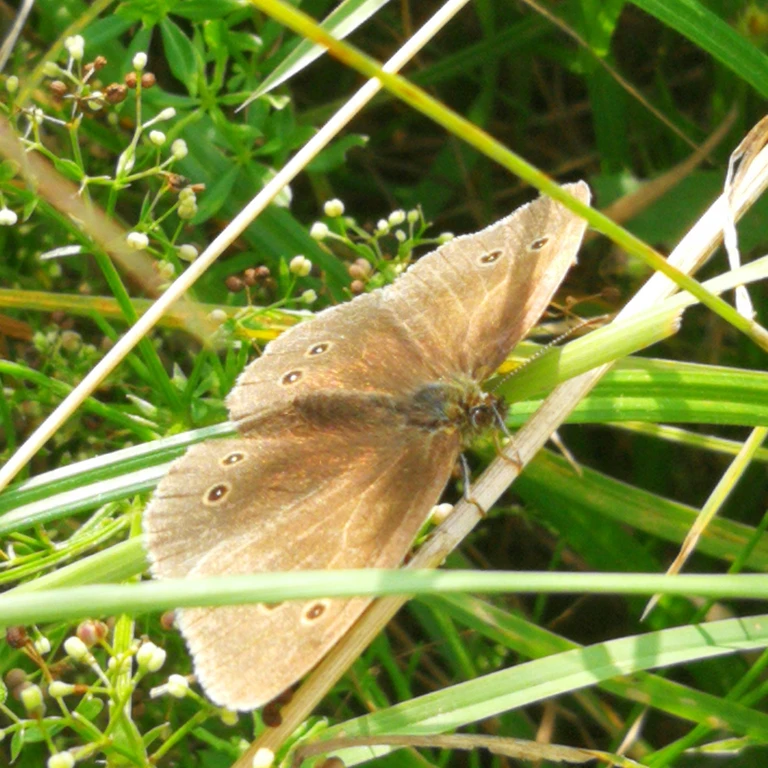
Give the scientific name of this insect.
Aphantopus hyperantus
